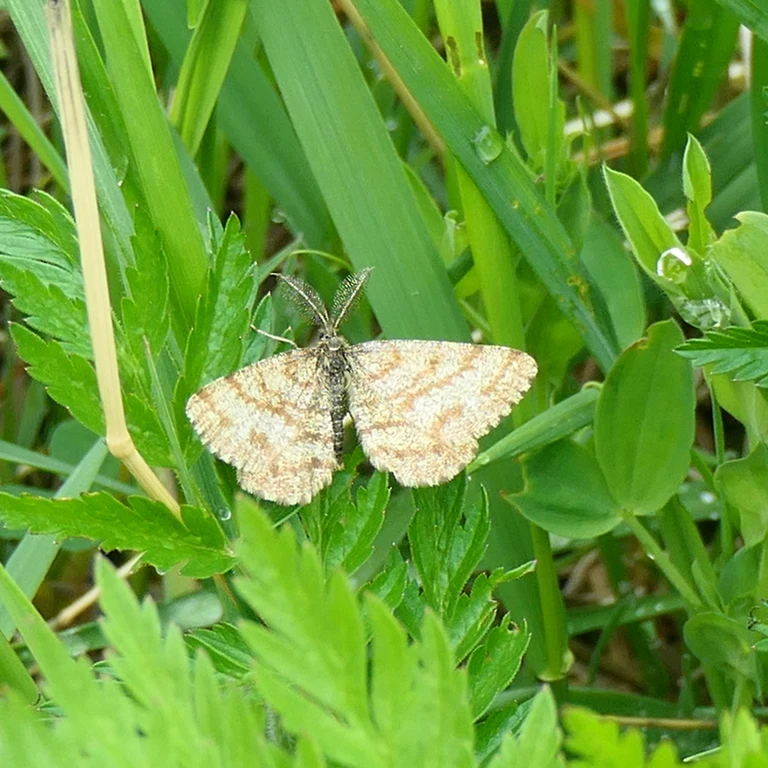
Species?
Ematurga atomaria
